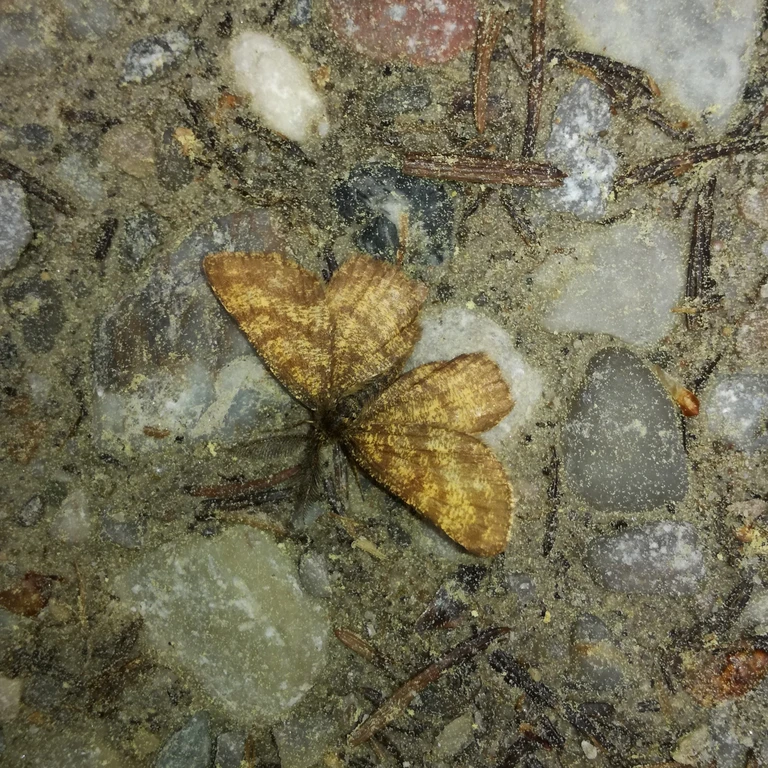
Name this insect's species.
Ematurga atomaria
